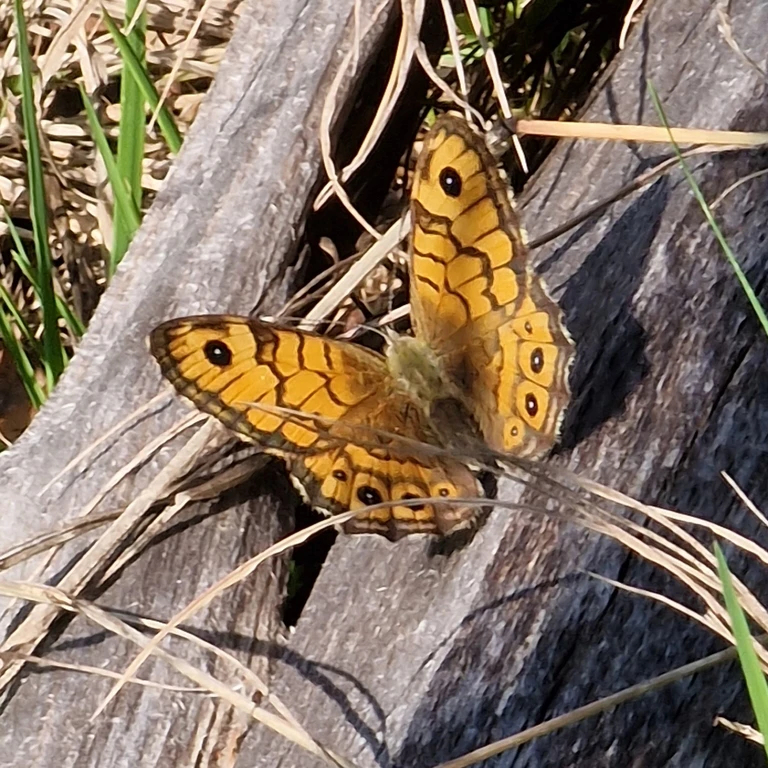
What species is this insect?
Lasiommata megera (also Pararge megera)
